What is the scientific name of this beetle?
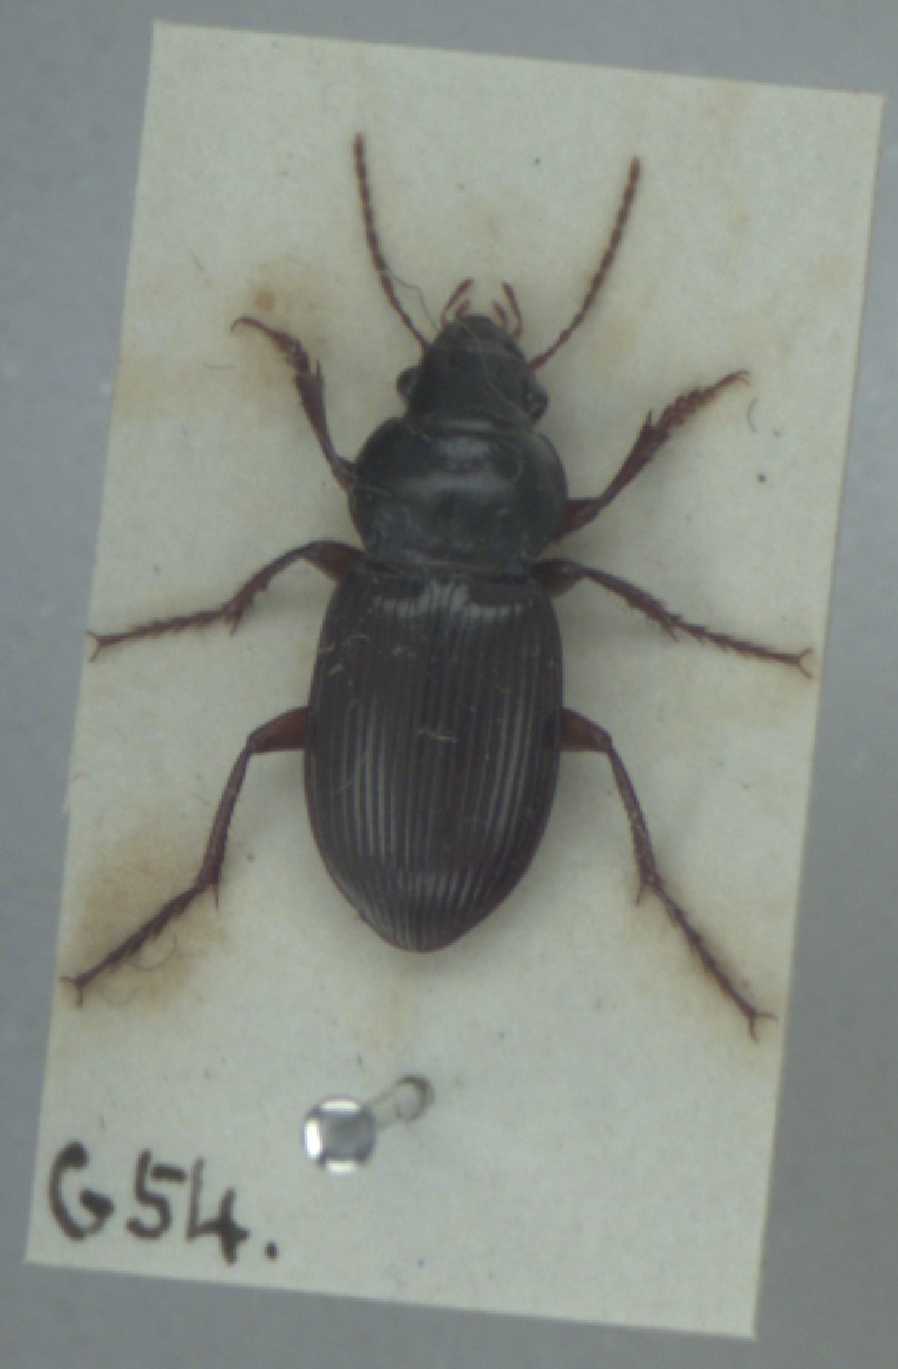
Amara aulica
